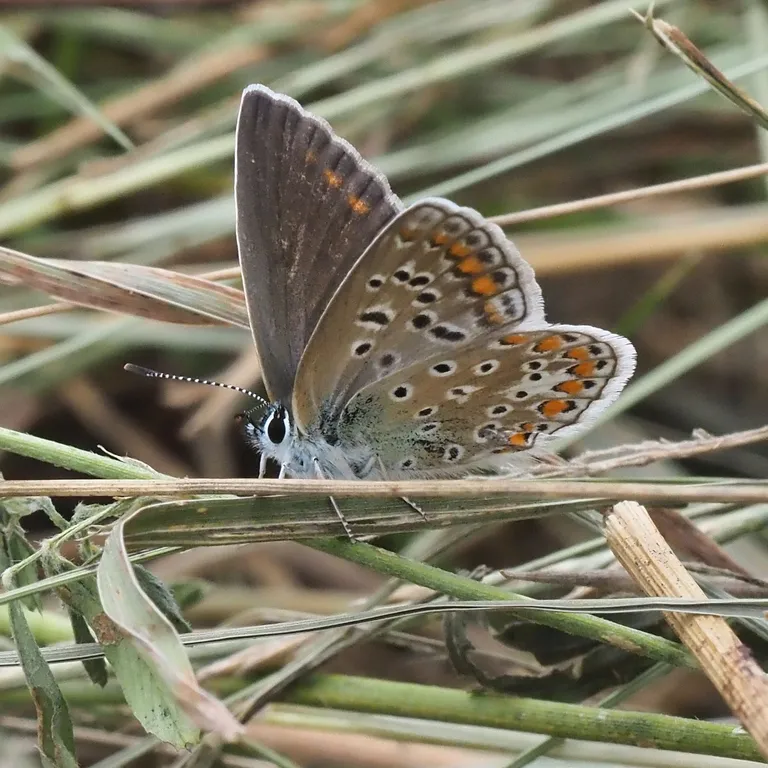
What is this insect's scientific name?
Polyommatus icarus
